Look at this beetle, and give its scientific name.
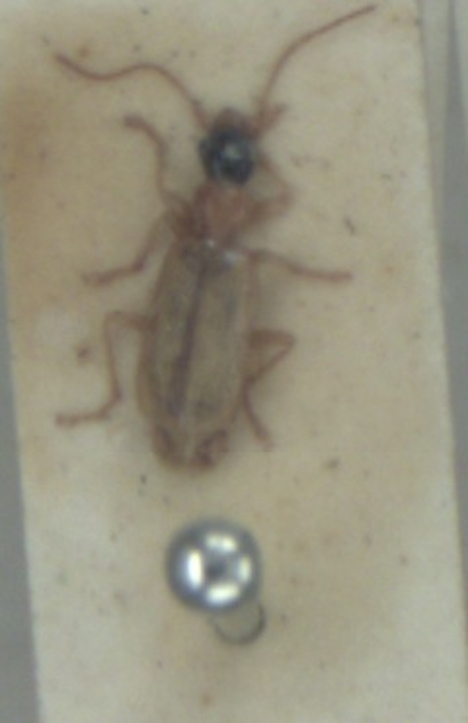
Demetrias atricapillus
